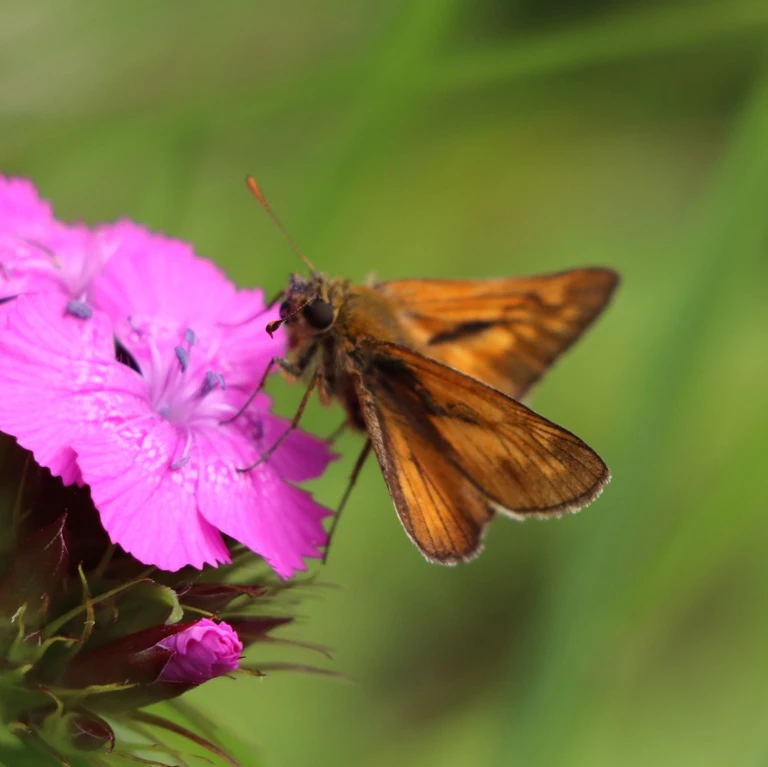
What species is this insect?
Ochlodes sylvanus (also Ochlodes venata)
